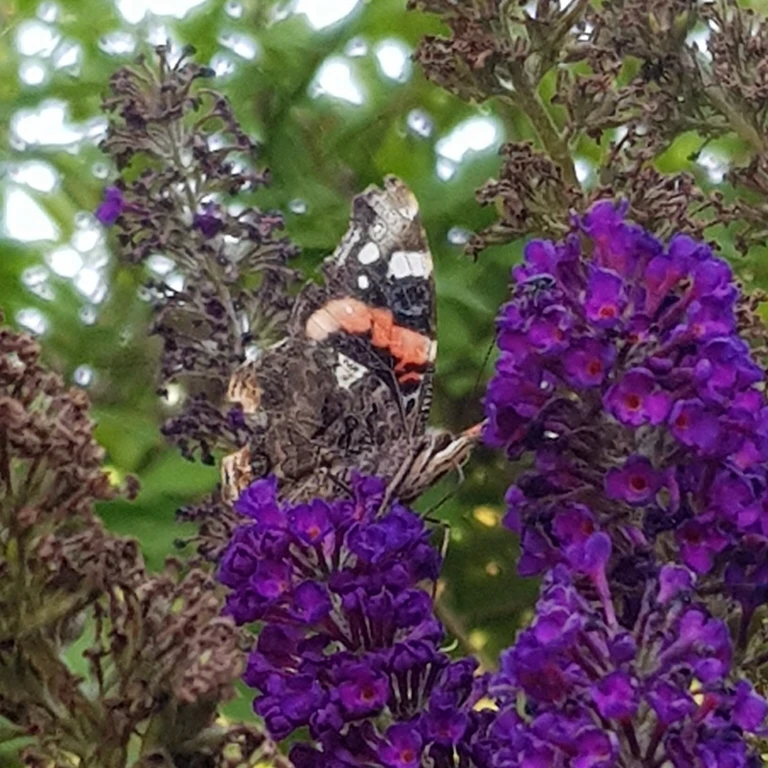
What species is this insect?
Vanessa atalanta
